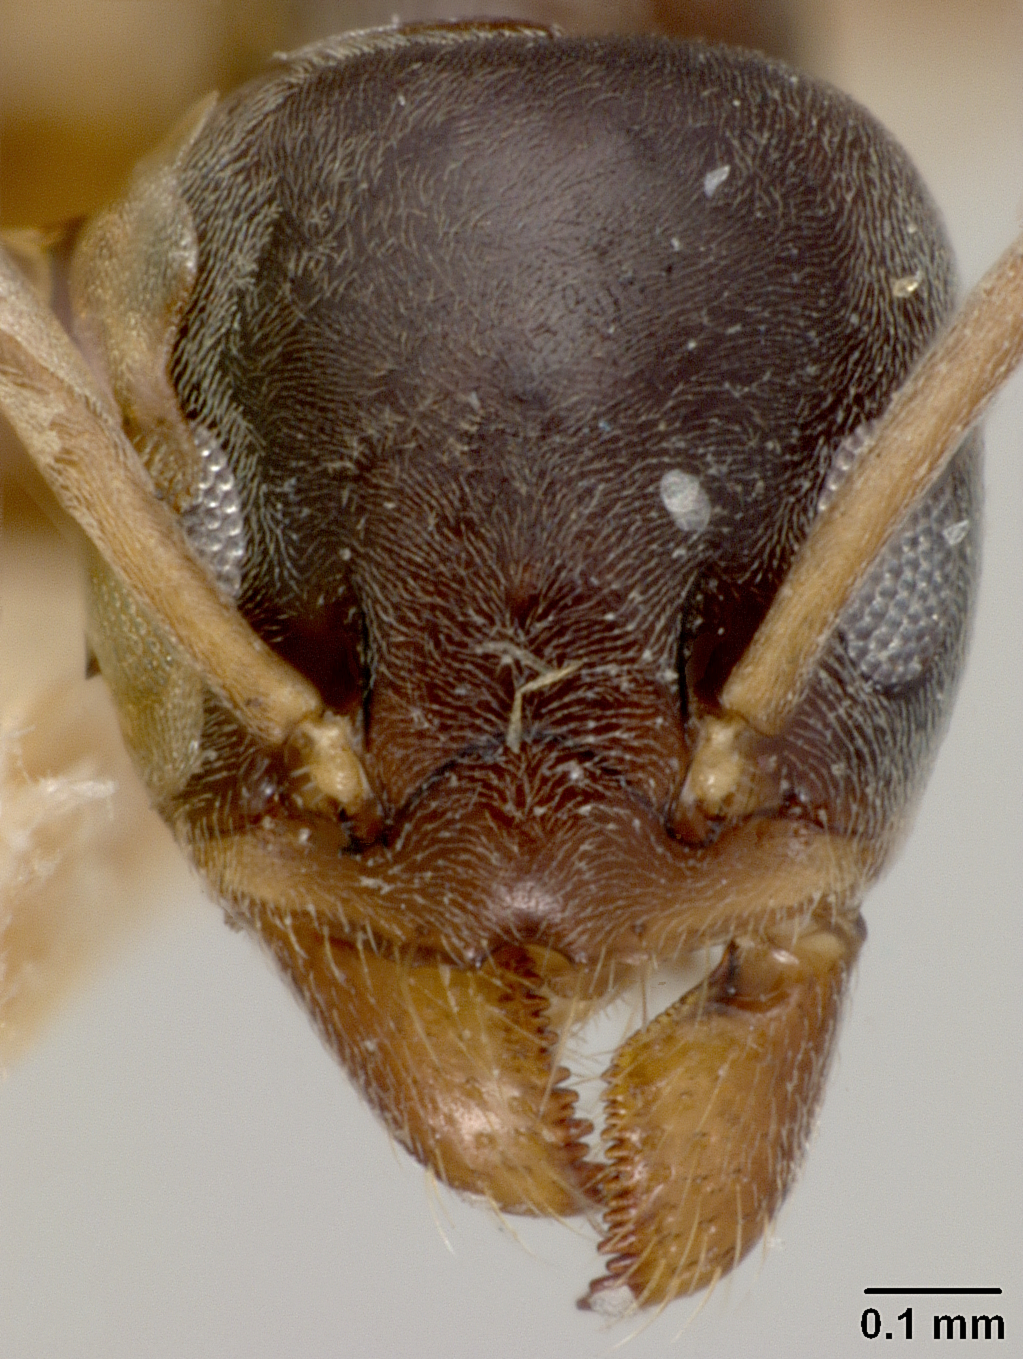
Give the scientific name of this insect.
Tapinoma geei
